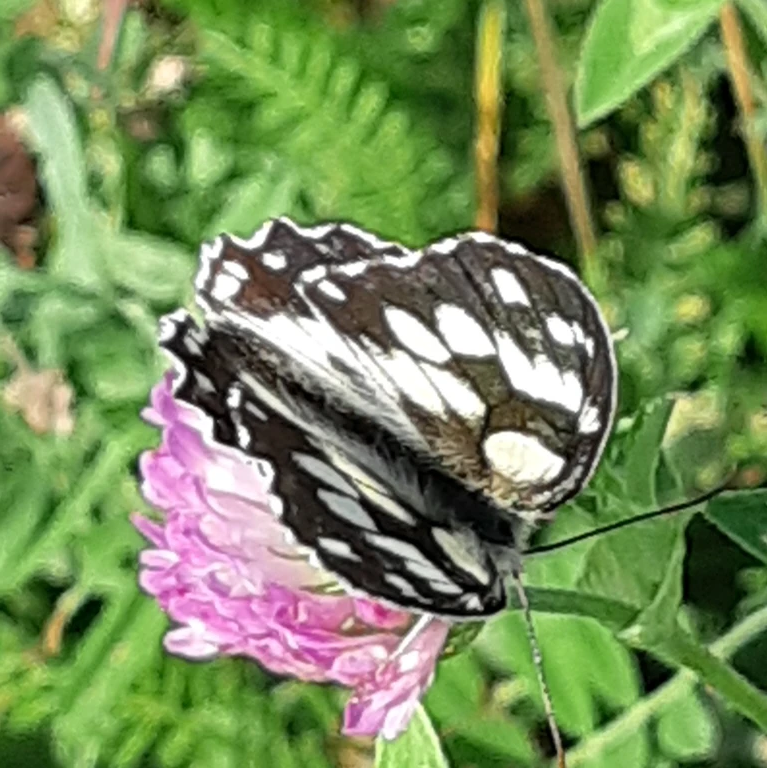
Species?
Melanargia galathea
